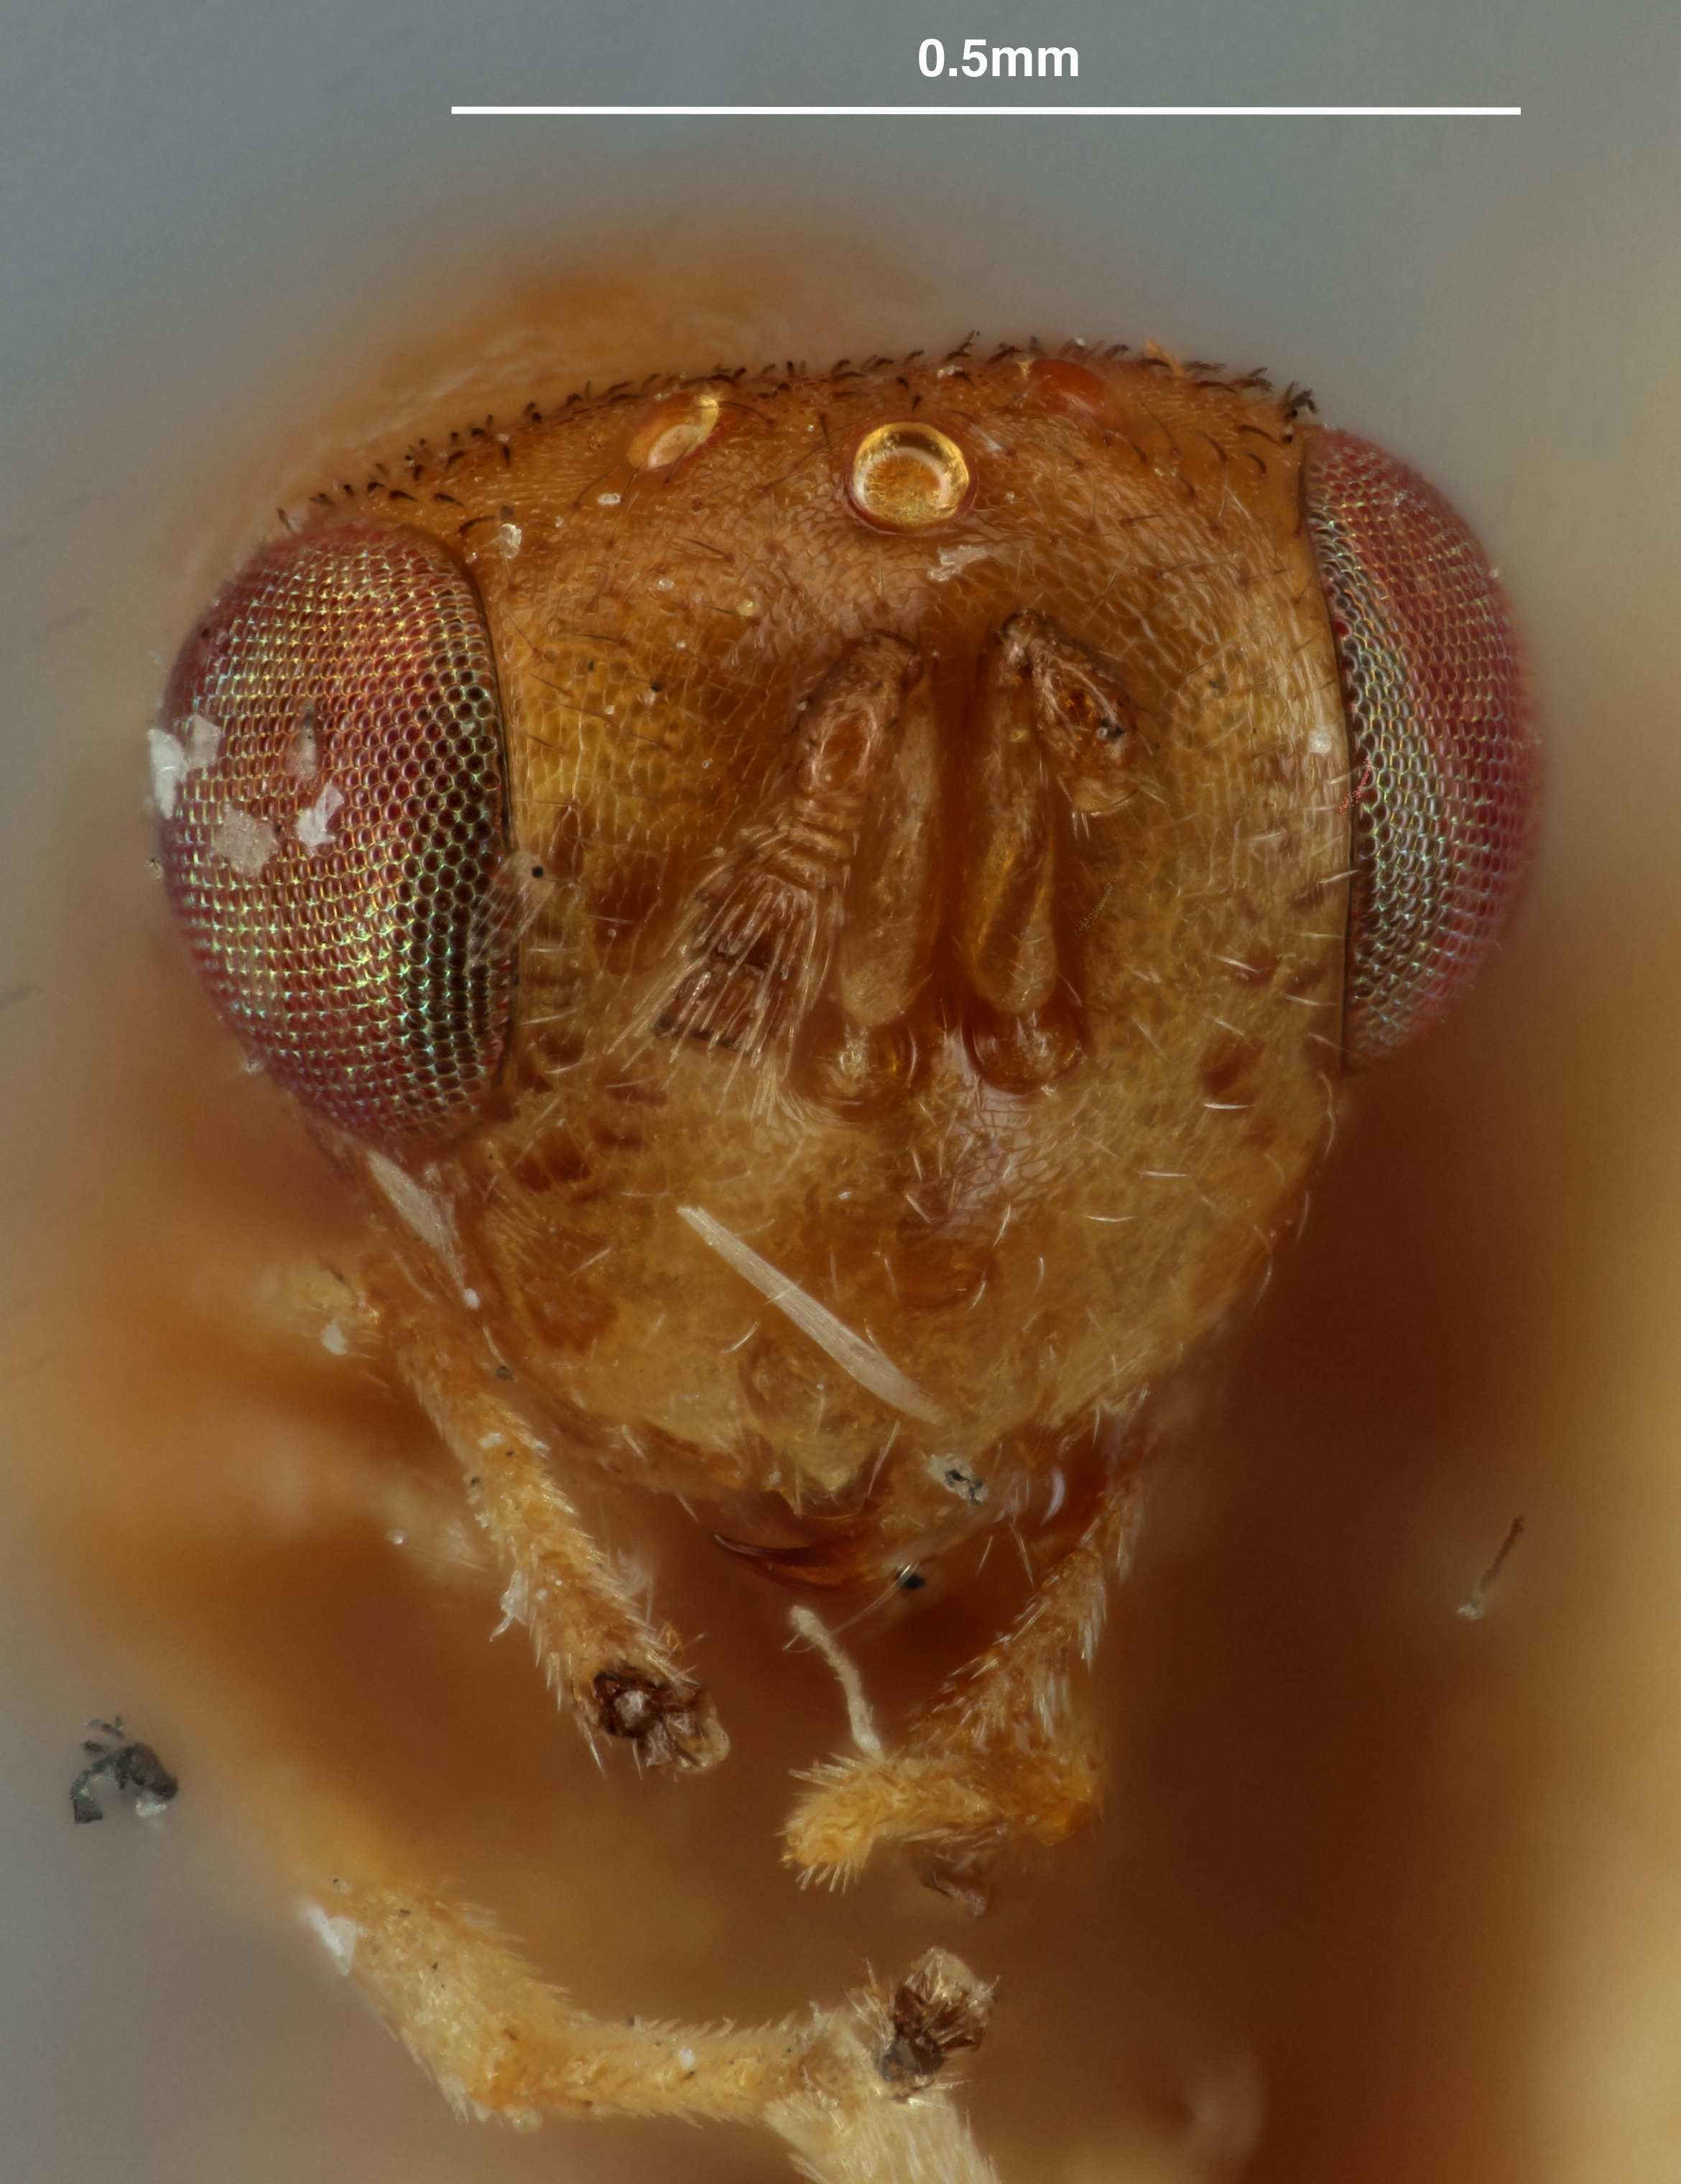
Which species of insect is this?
Ashmeadia megastigma
